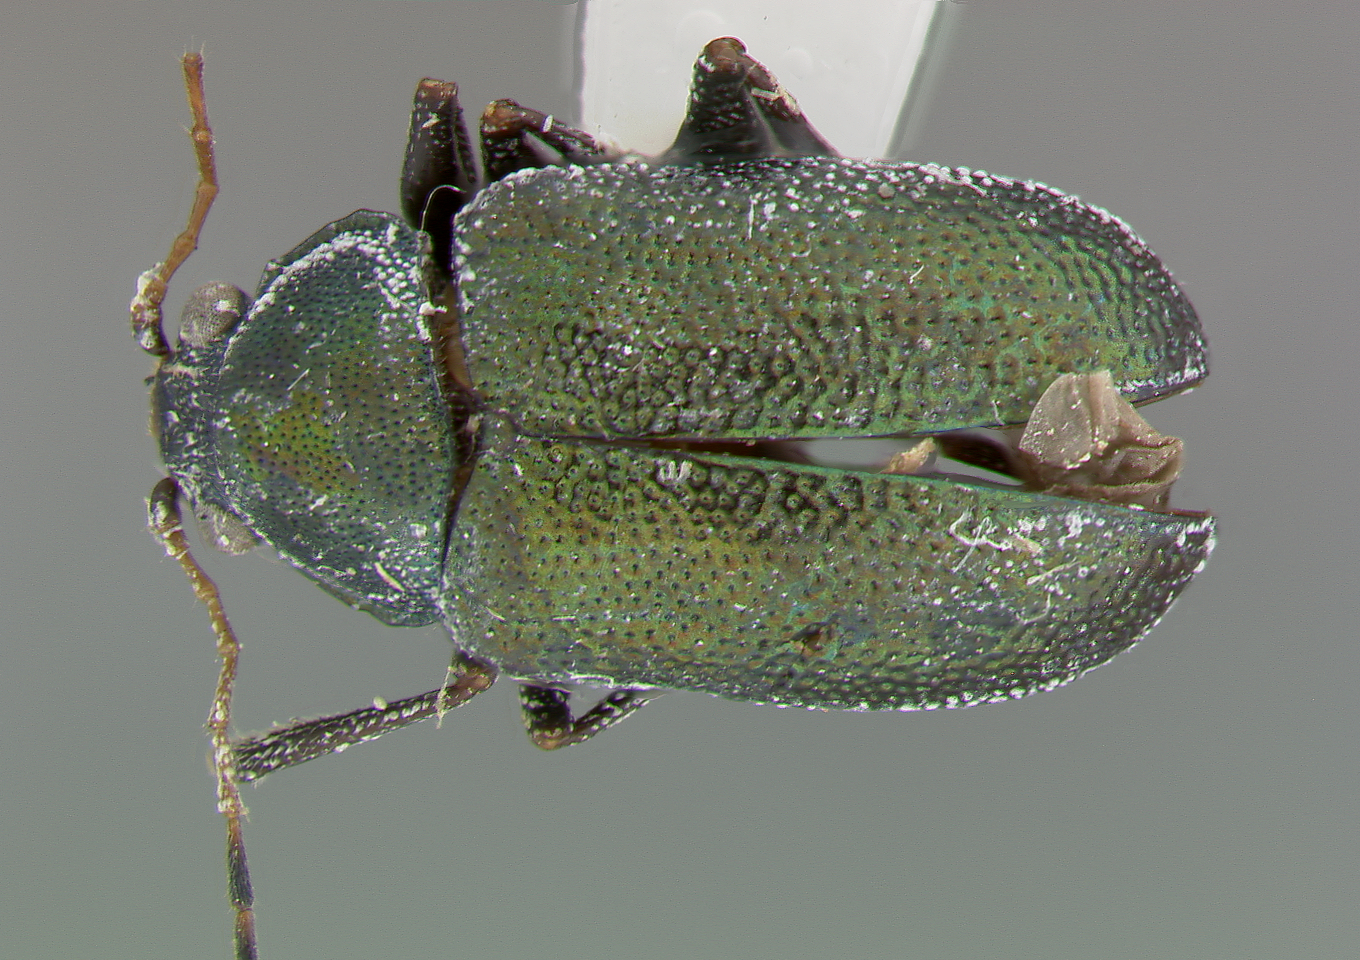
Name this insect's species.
Colaspis suggona
